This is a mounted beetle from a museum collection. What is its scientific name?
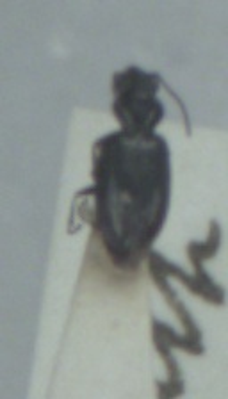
Bembidion minimum
